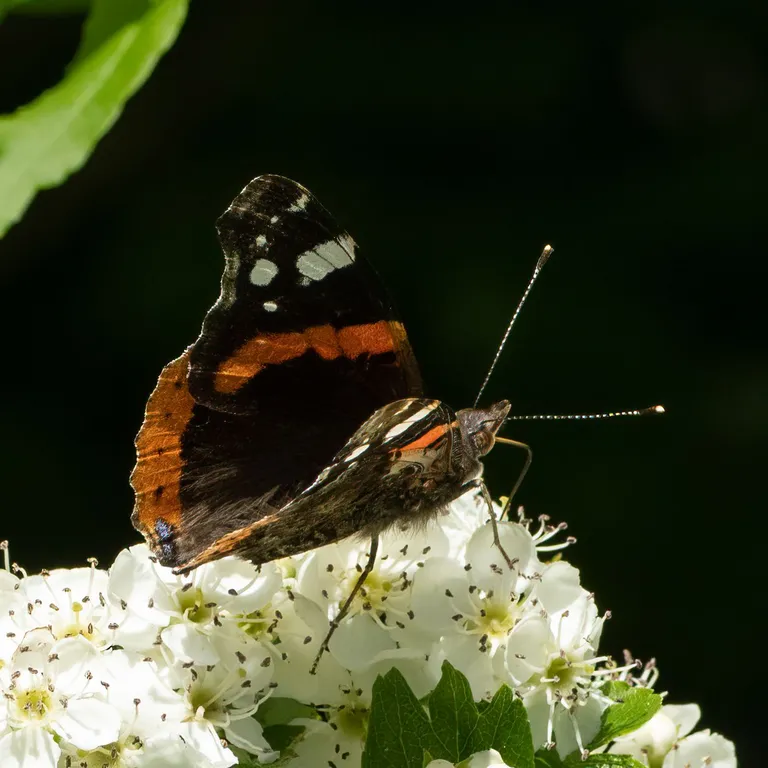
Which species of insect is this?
Vanessa atalanta
